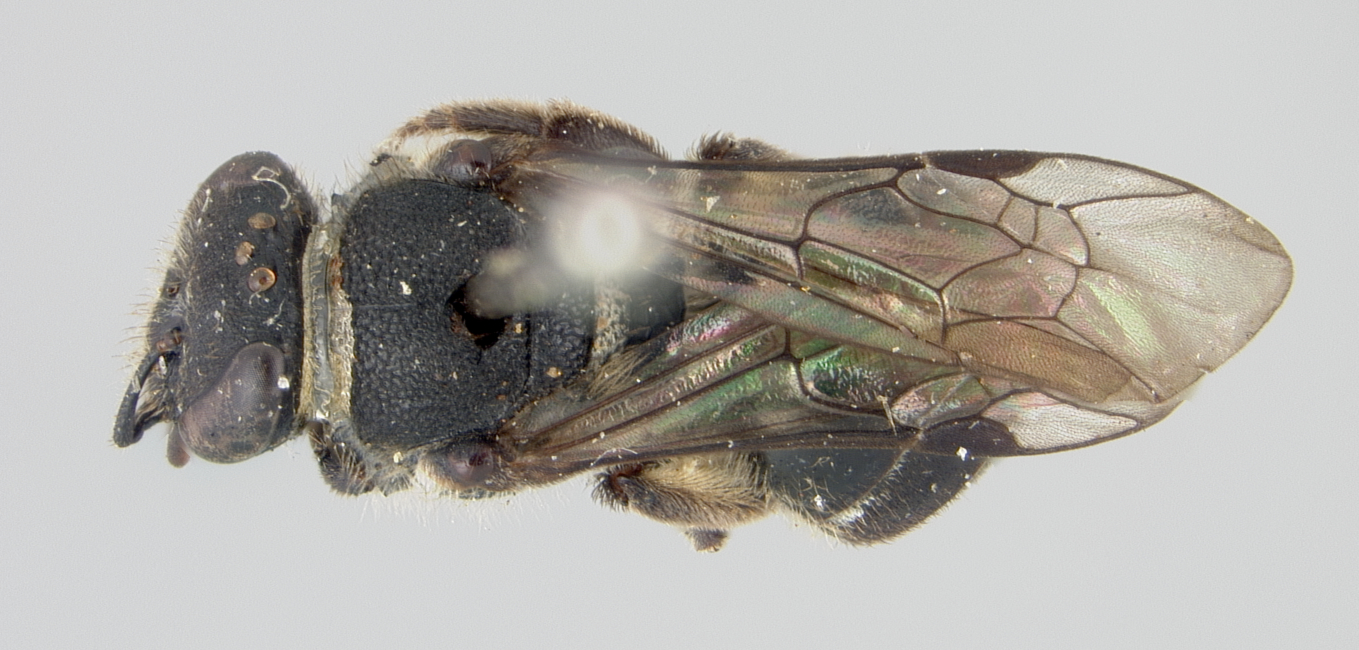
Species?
Halictus thoracicus
